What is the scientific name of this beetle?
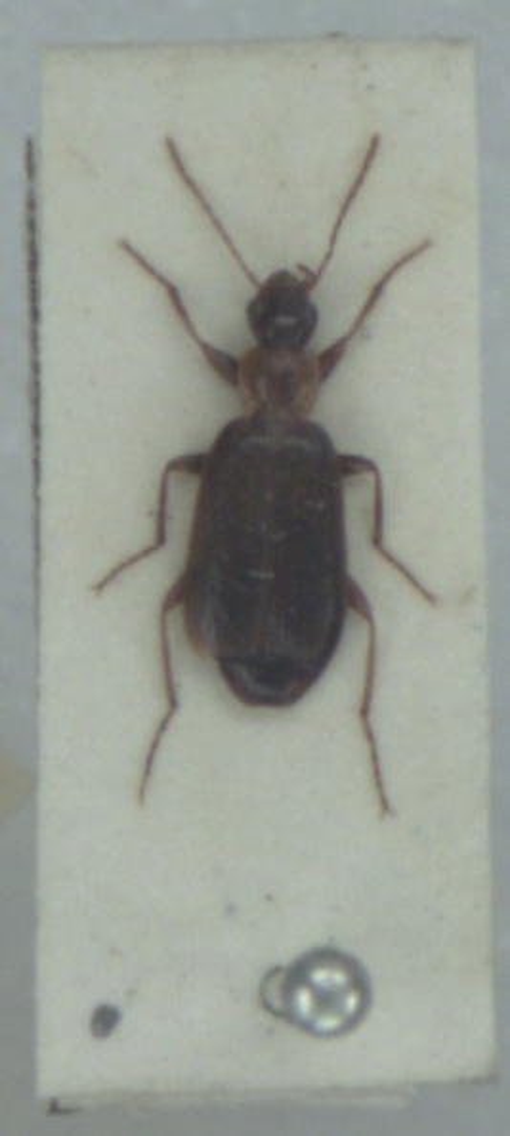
Dromius angustus
